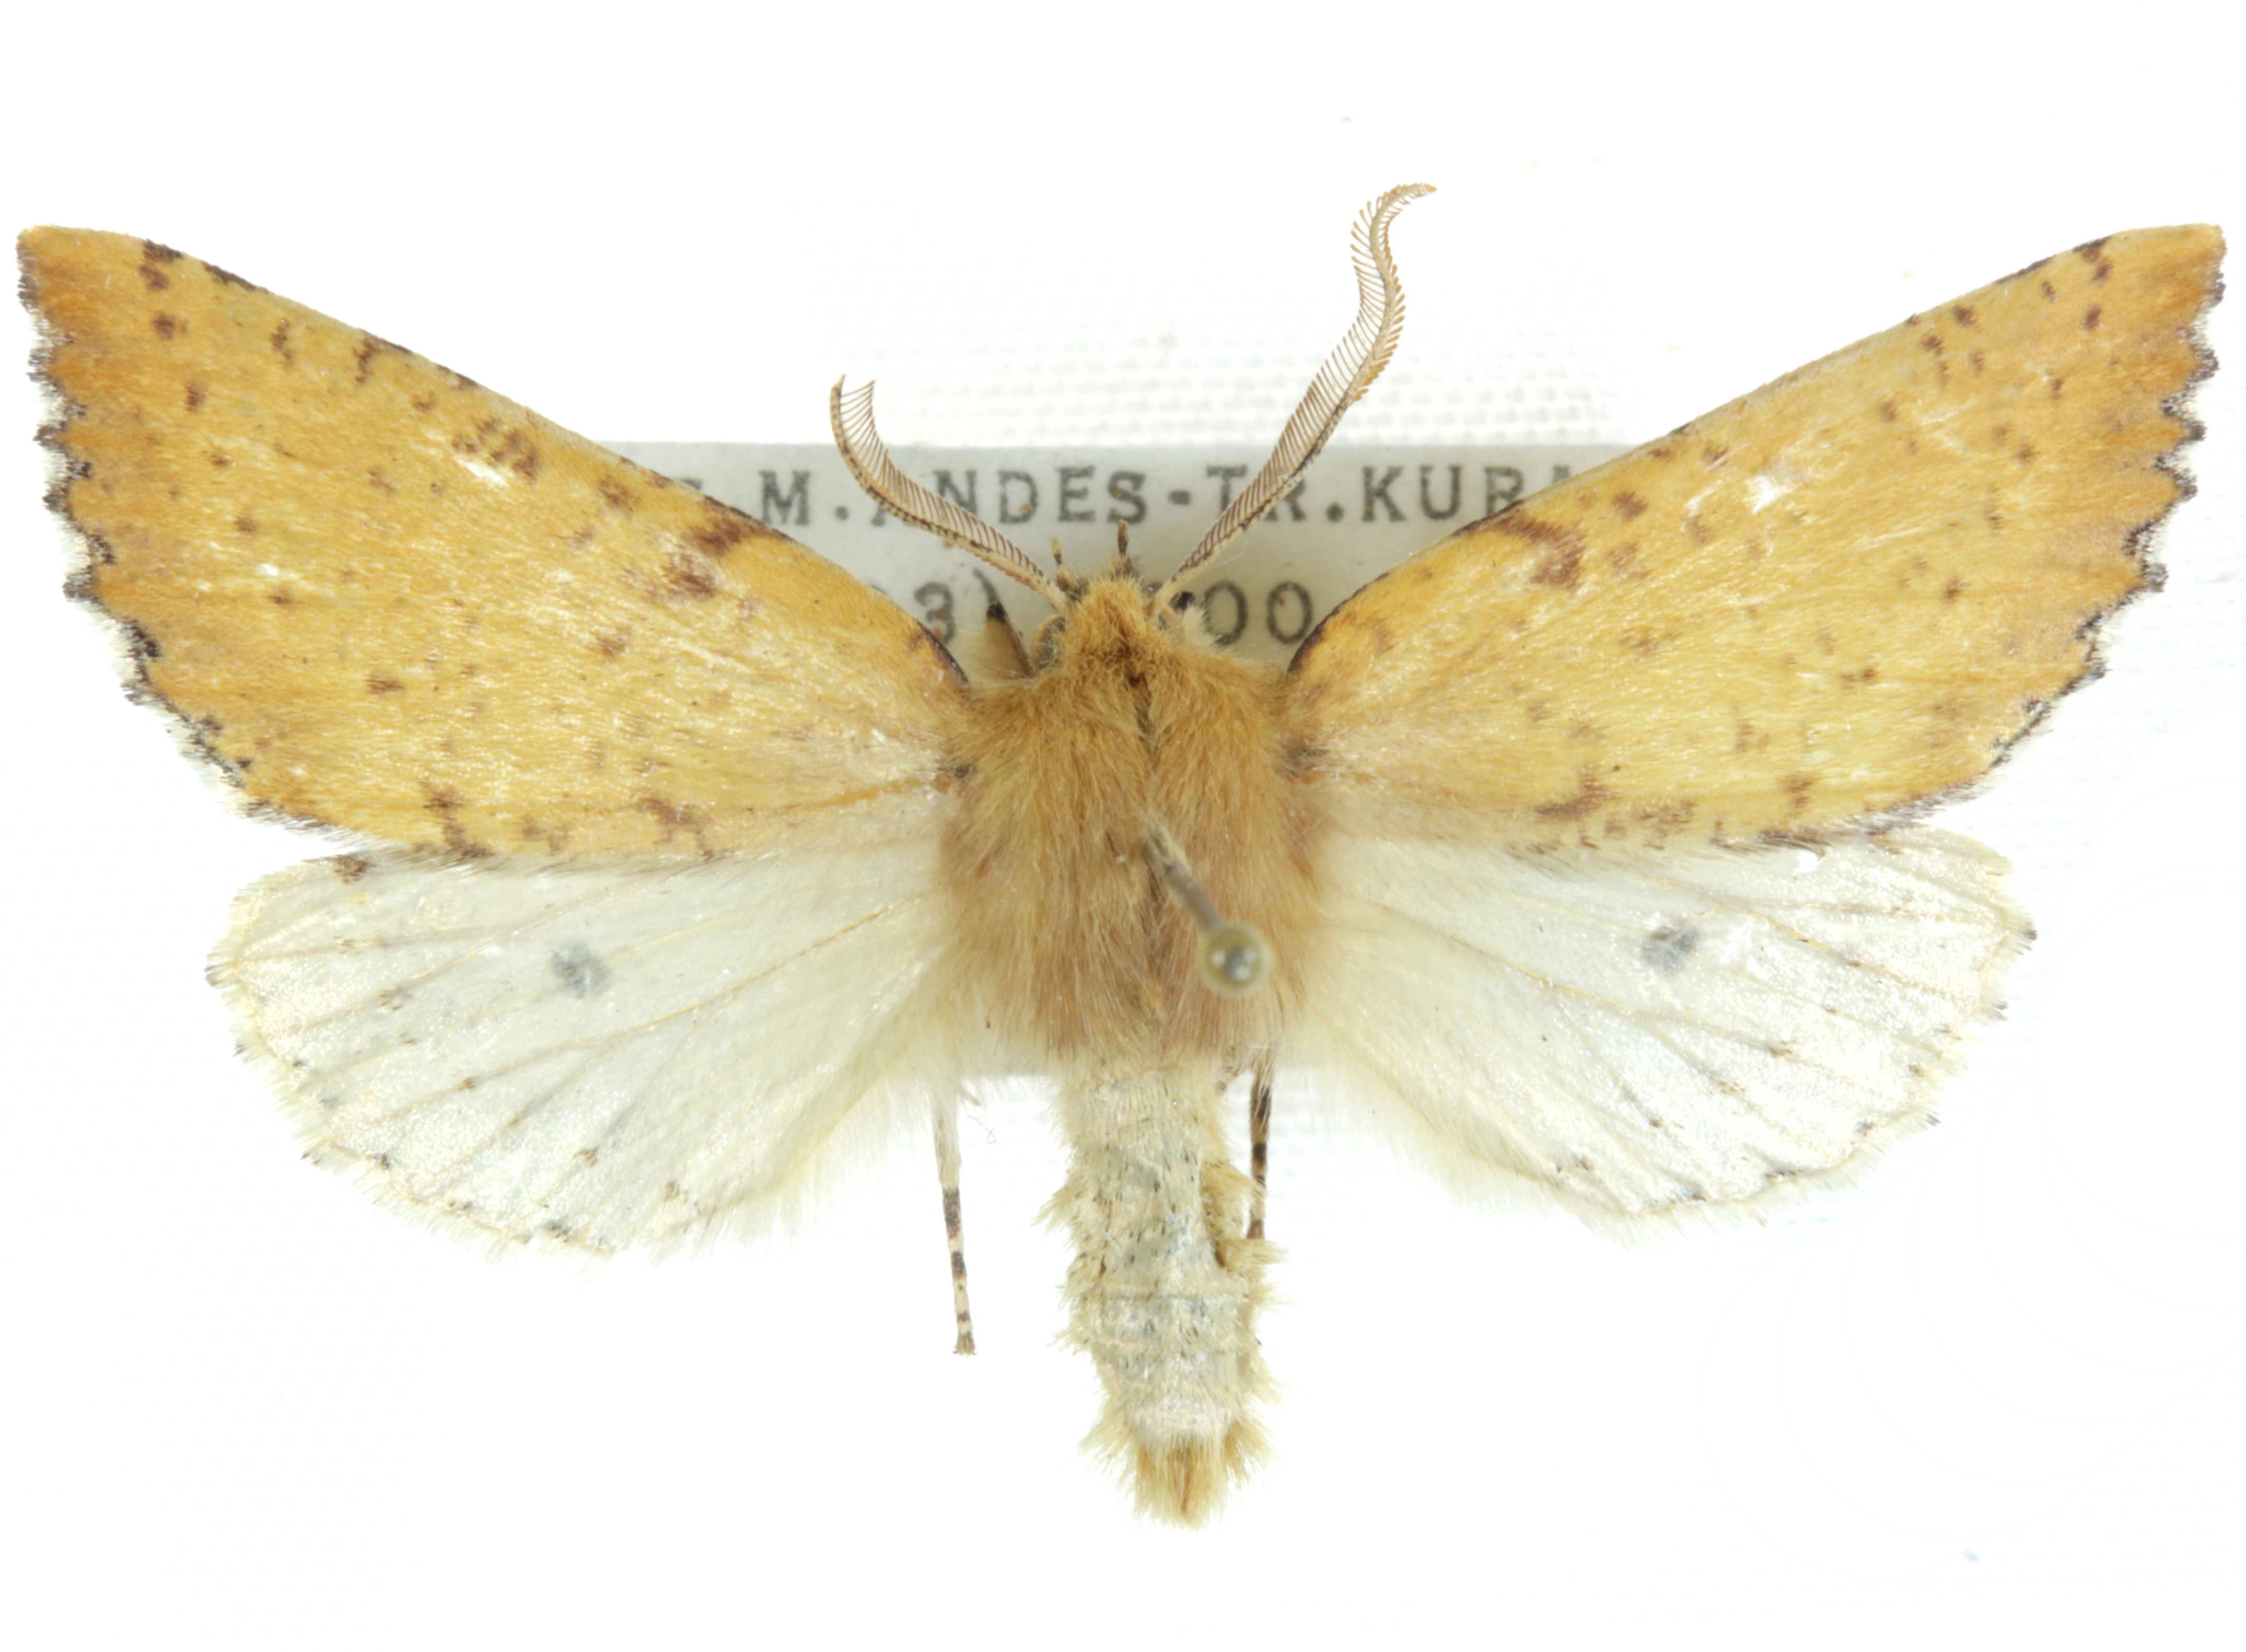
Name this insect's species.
Arauco schajovskoyi
